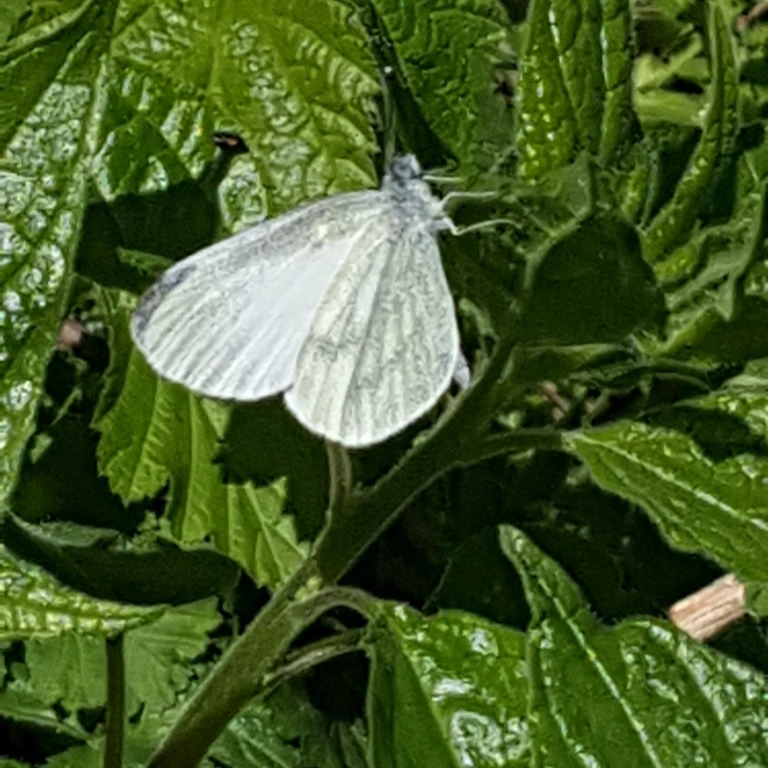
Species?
Leptidea sinapis/juvernica
